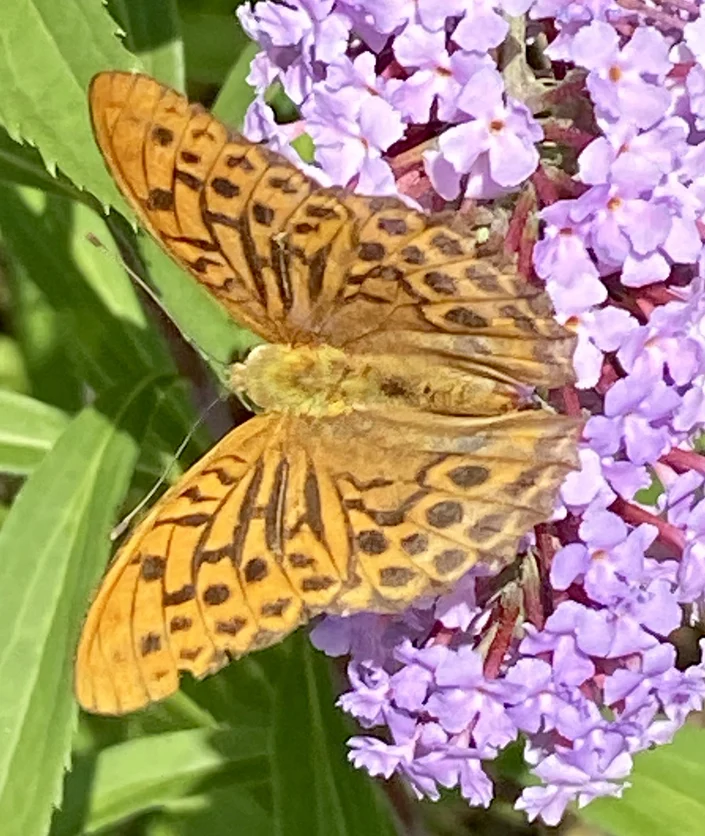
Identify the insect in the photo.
Argynnis paphia
